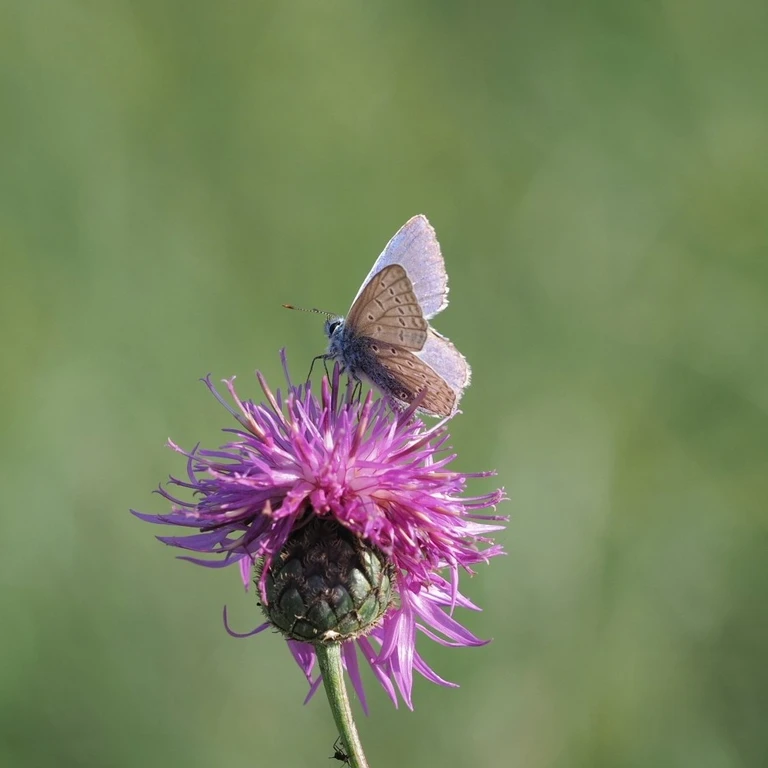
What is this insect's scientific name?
Polyommatus icarus
